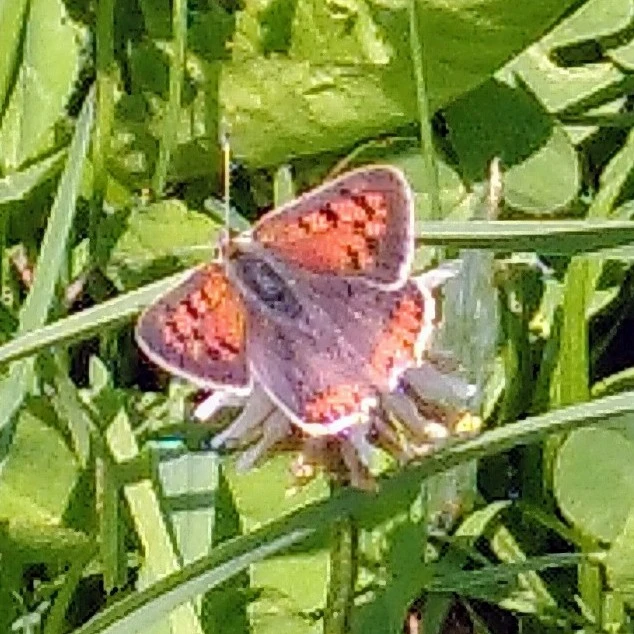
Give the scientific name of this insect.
Lycaena phlaeas
